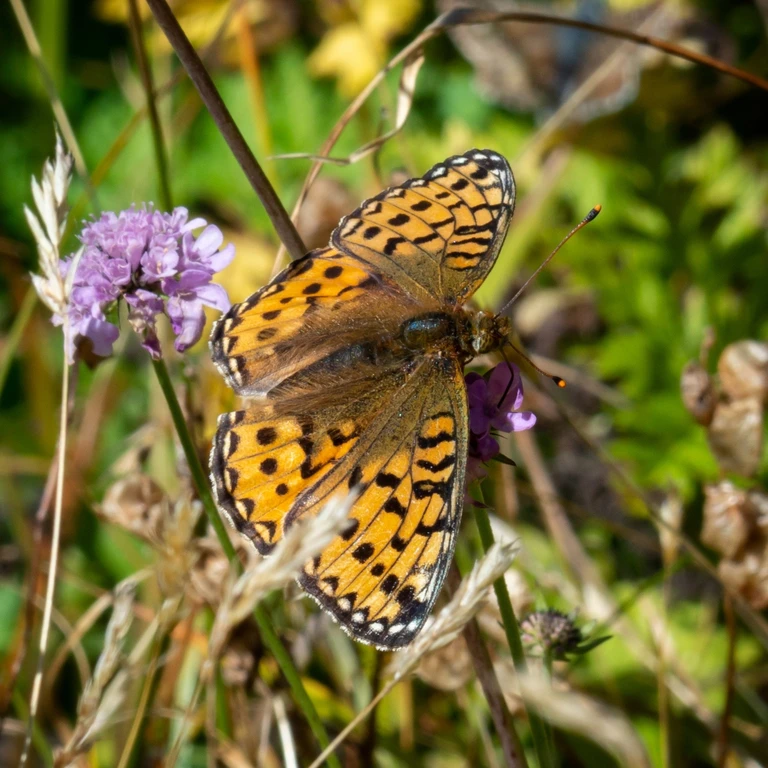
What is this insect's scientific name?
Speyeria aglaja
